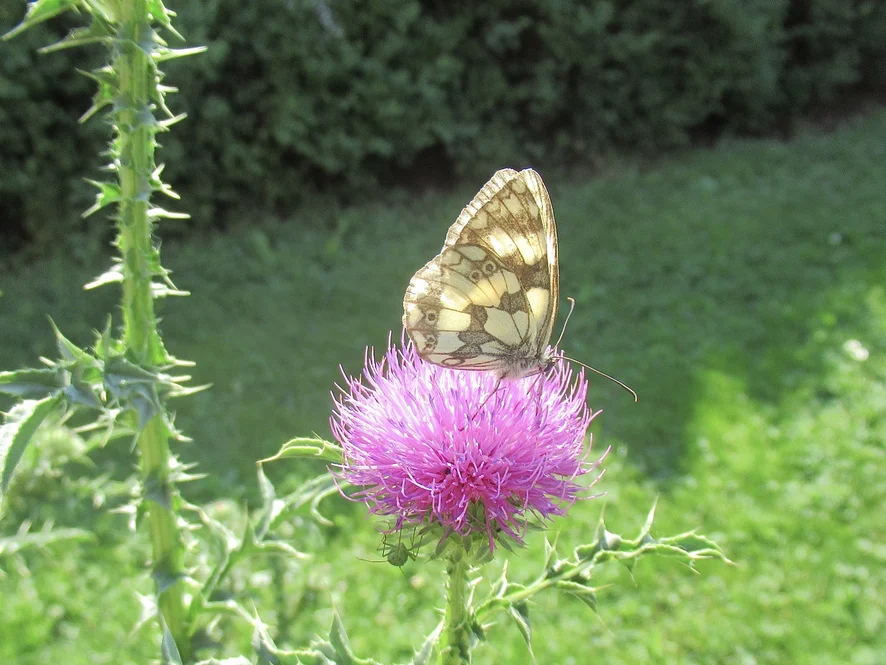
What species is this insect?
Melanargia galathea
